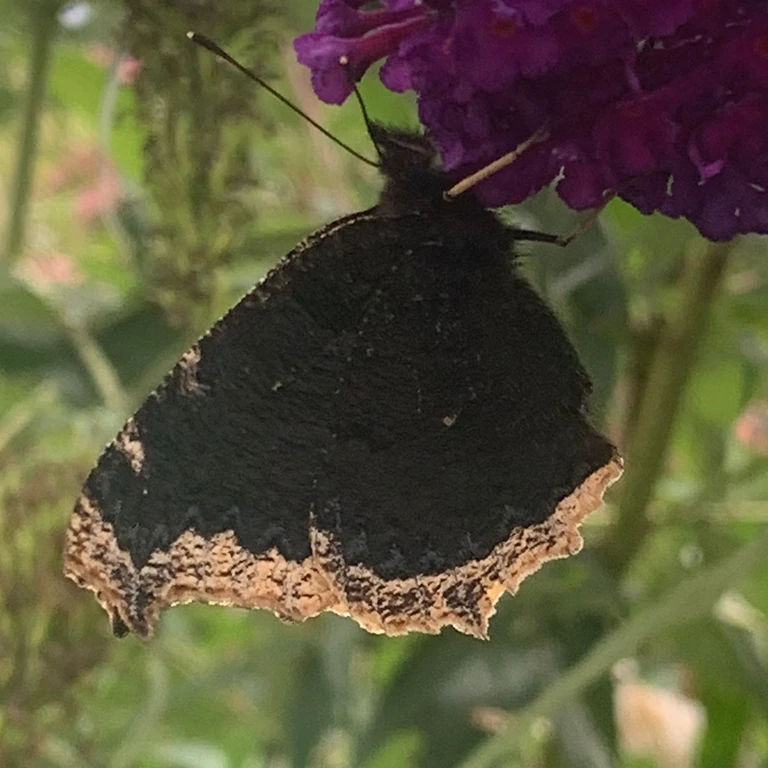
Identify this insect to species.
Nymphalis antiopa
